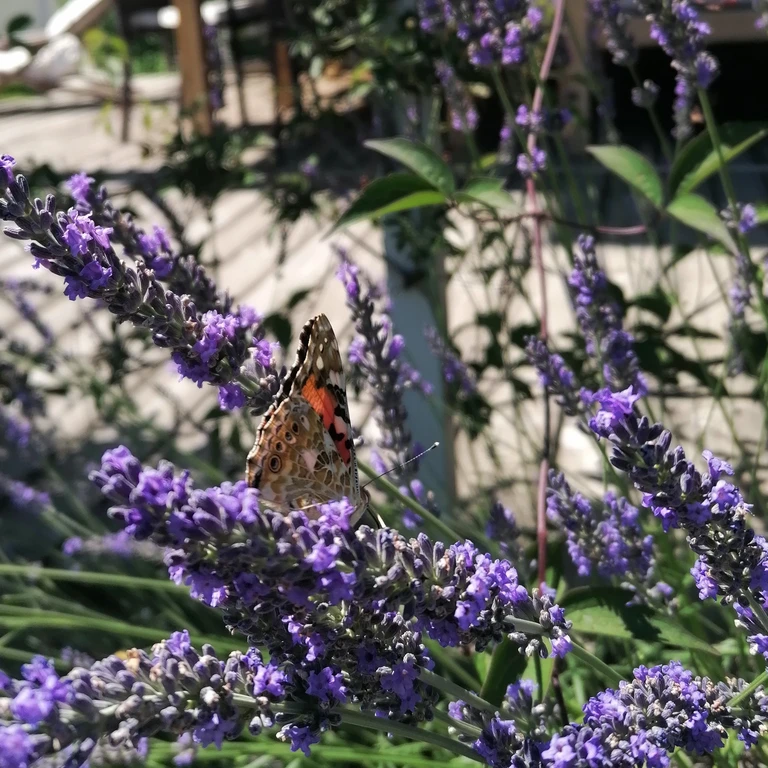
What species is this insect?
Vanessa cardui
